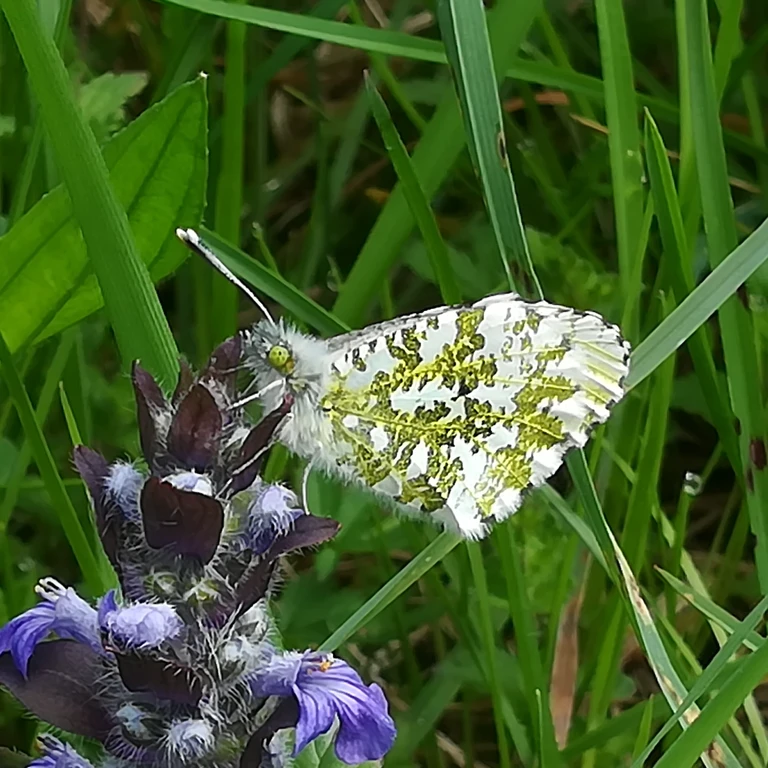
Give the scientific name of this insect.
Anthocharis cardamines
